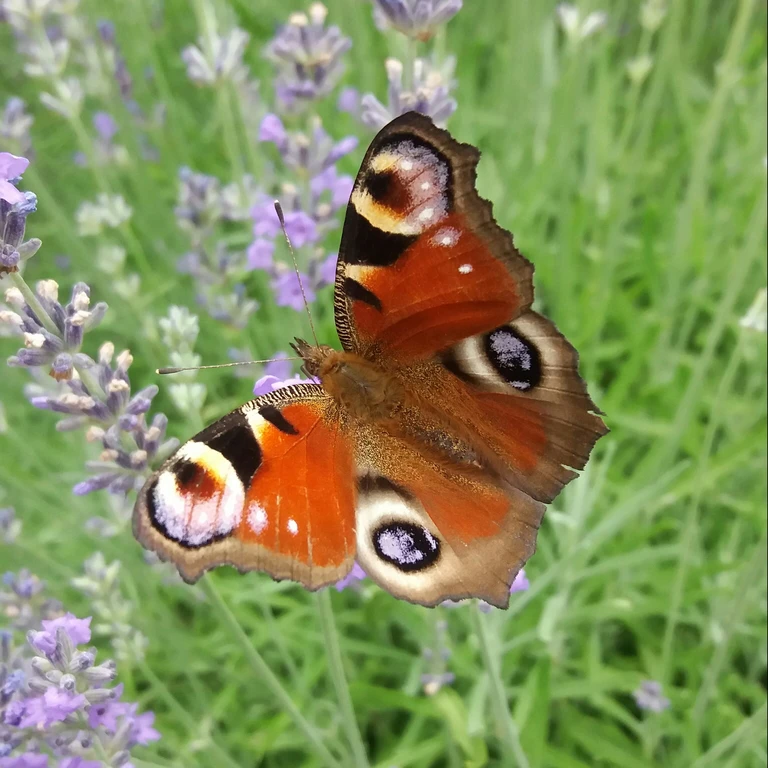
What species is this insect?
Aglais io
